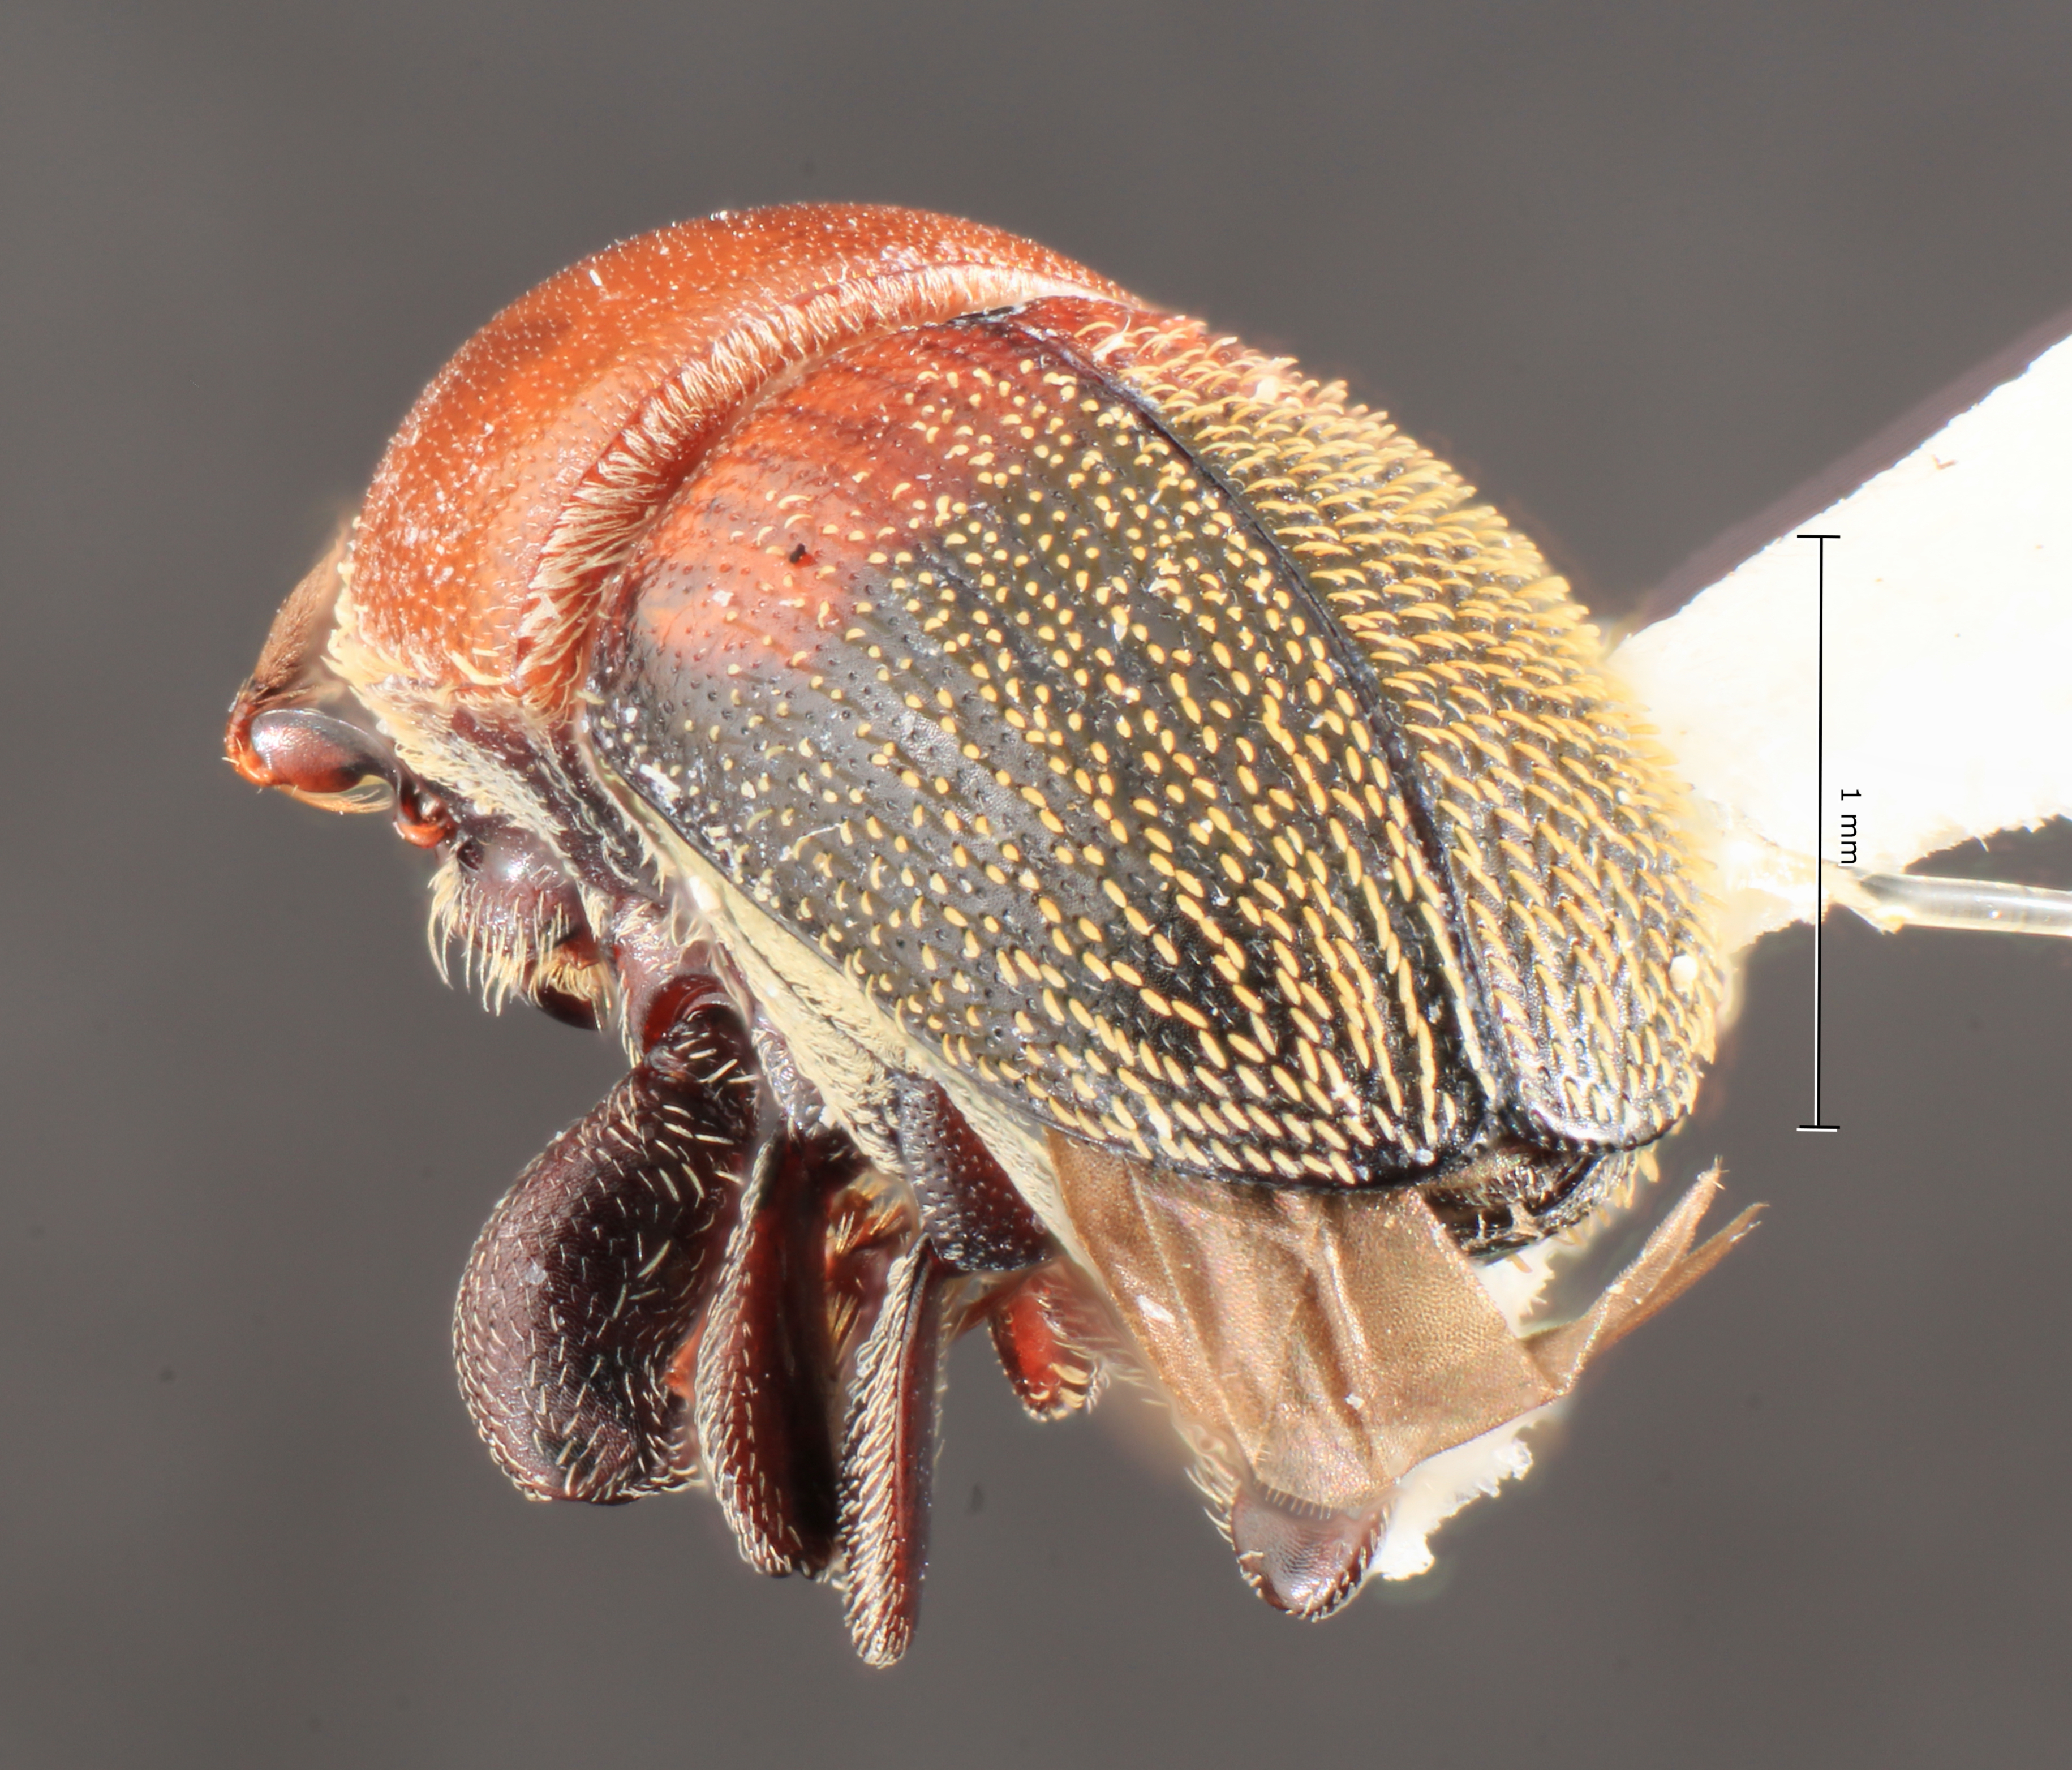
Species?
Camptocerus doleae
